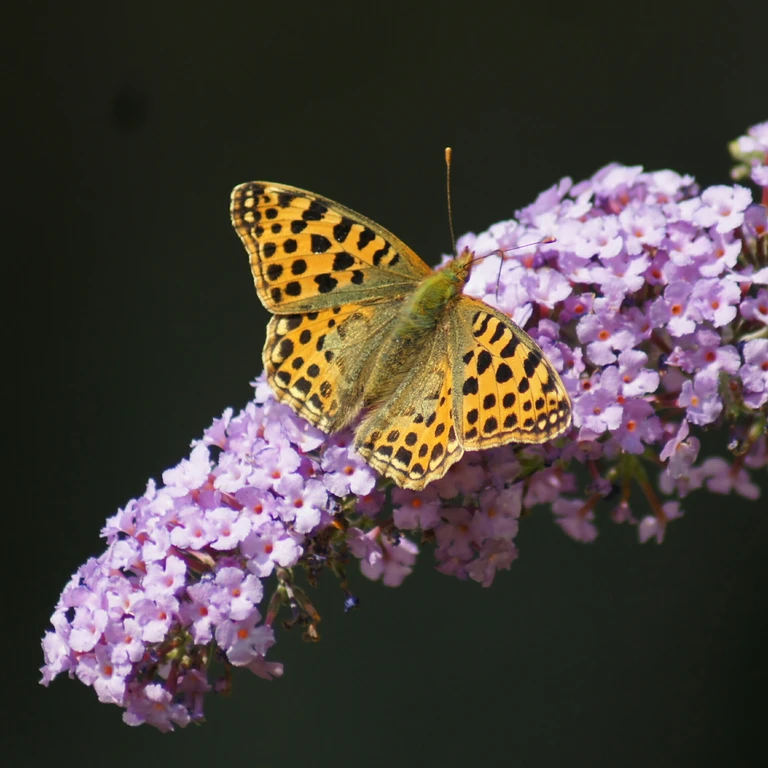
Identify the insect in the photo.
Issoria lathonia
